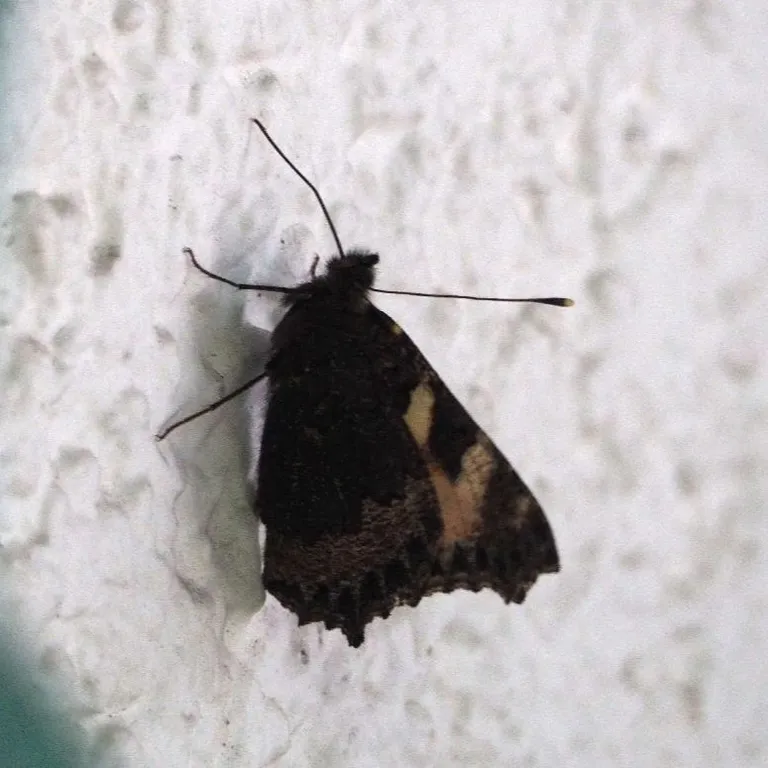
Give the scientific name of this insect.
Aglais urticae
